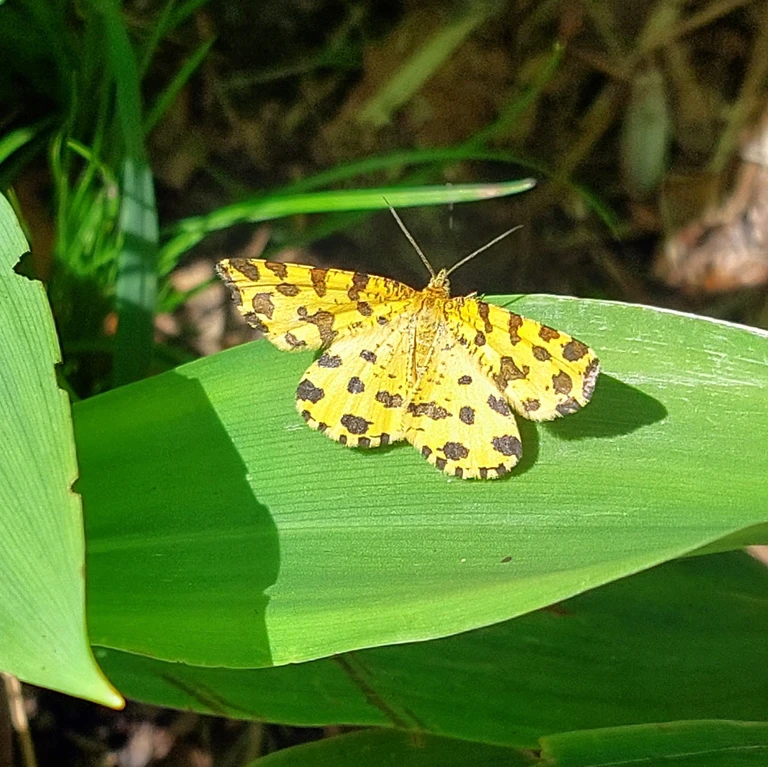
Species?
Pseudopanthera macularia
